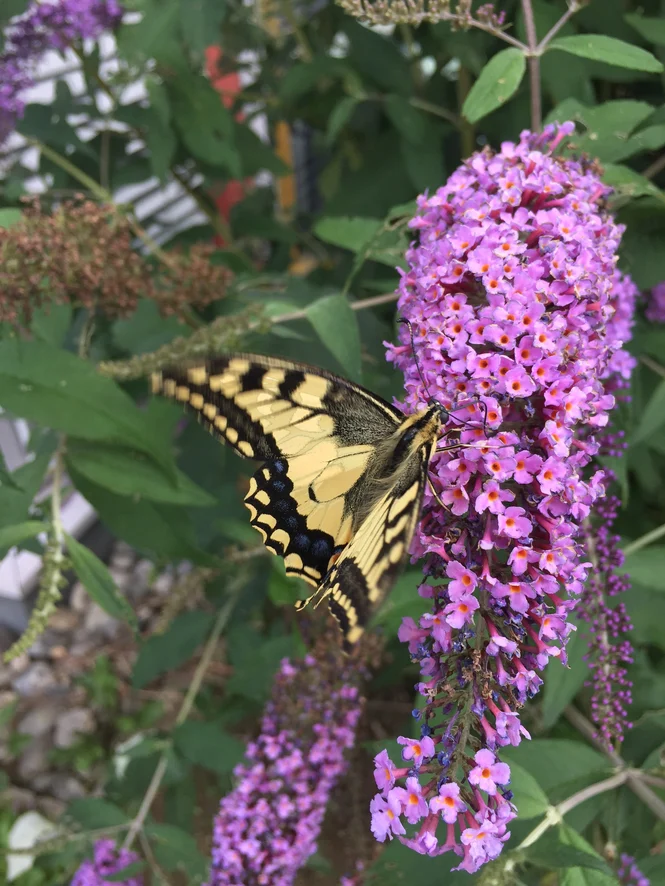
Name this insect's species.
Papilio machaon
